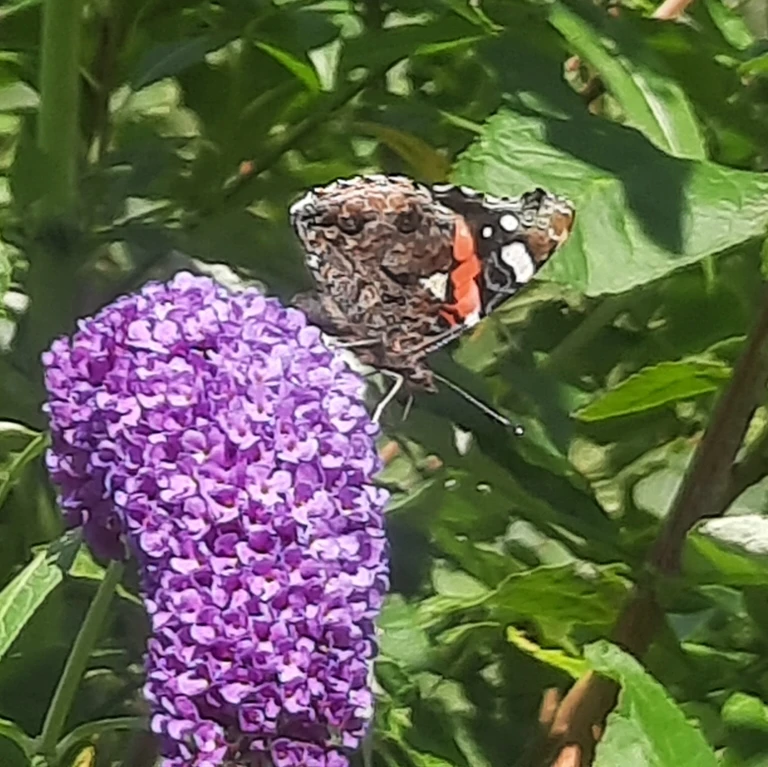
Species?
Vanessa atalanta
